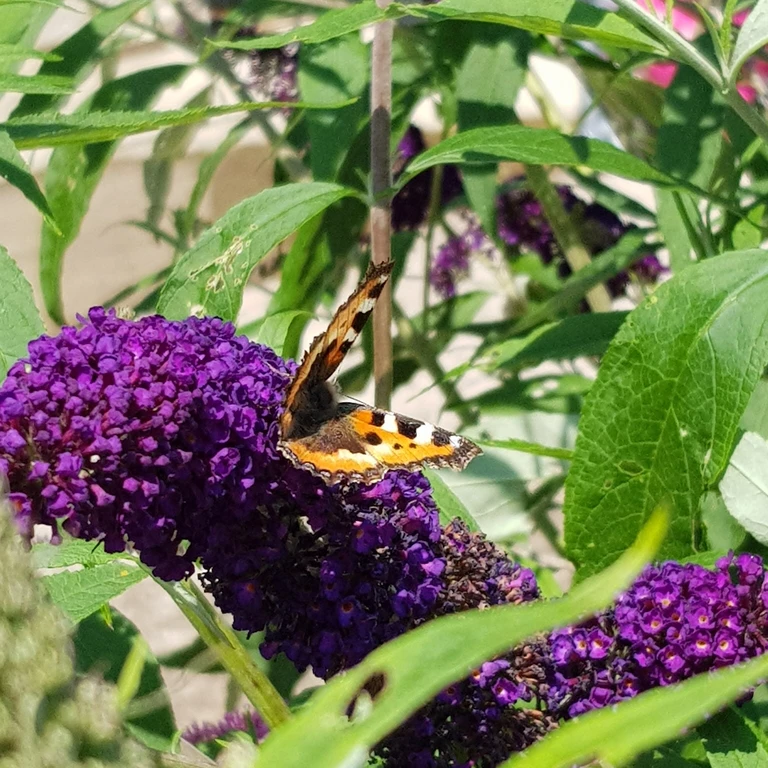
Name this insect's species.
Aglais urticae
